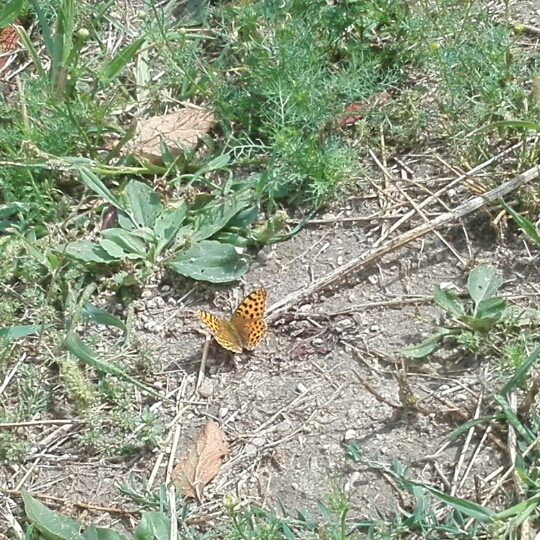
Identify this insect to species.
Issoria lathonia
